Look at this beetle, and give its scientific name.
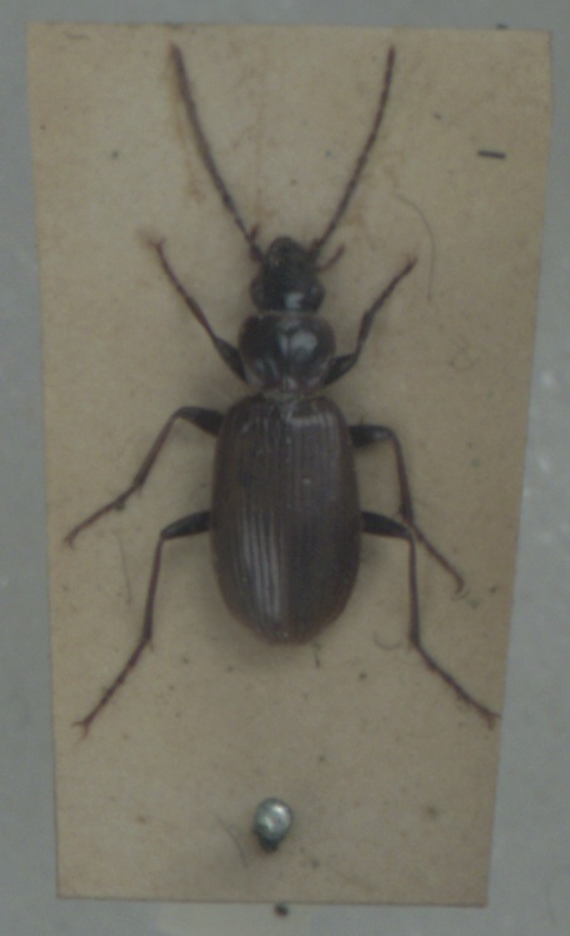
Platynus livens
